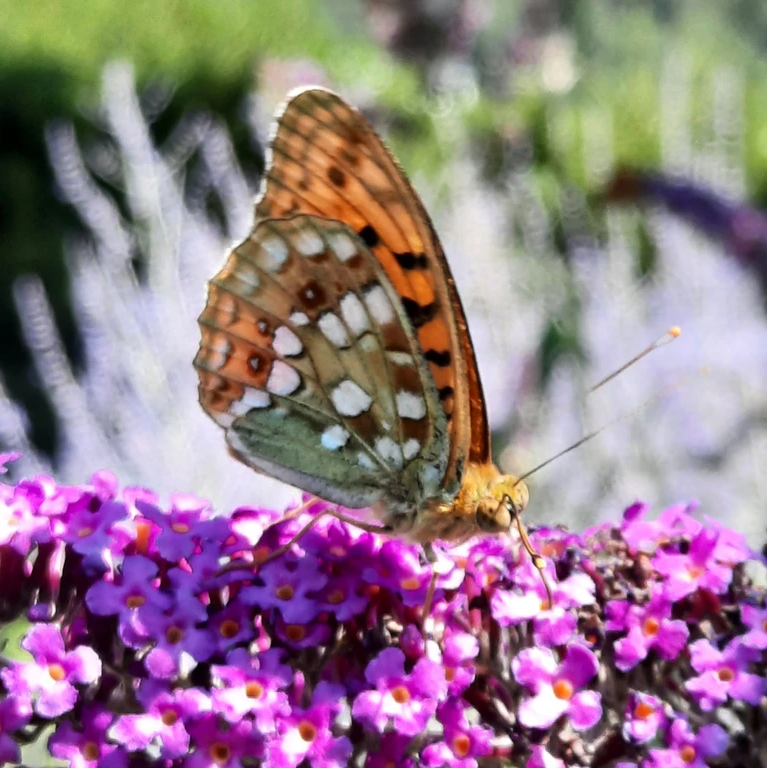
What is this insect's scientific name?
Fabriciana adippe
